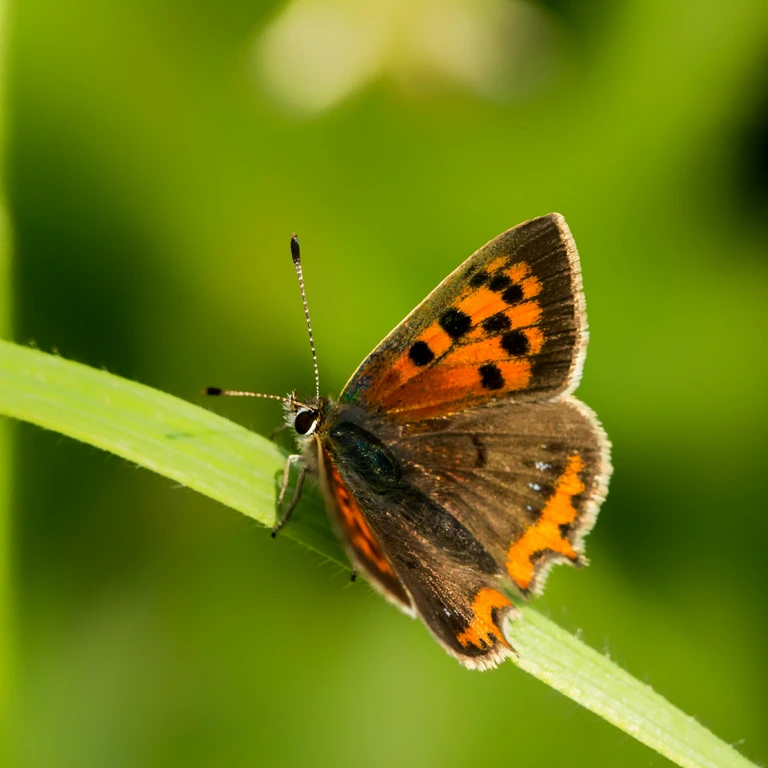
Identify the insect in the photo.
Lycaena phlaeas
